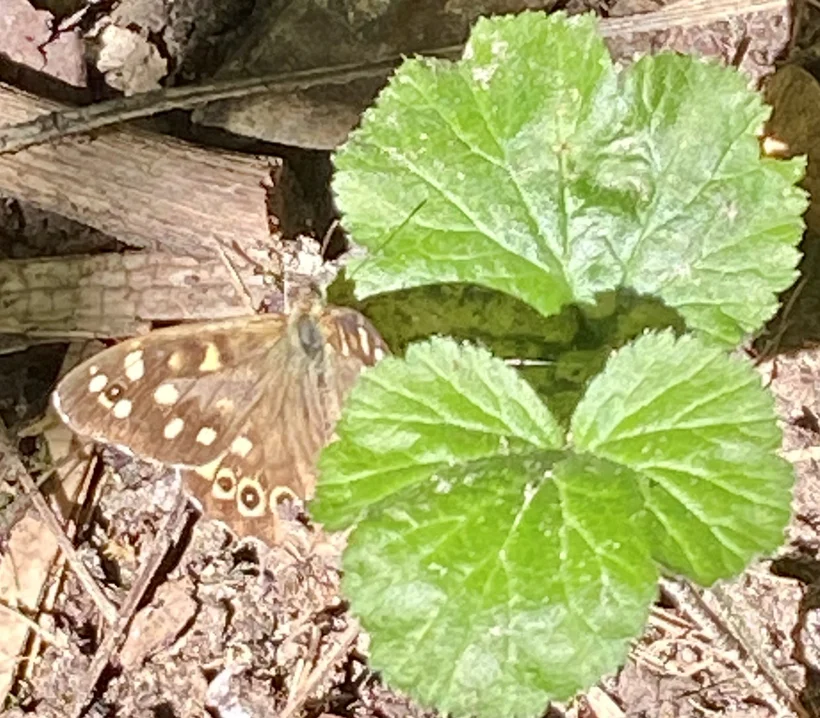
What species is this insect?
Pararge aegeria
